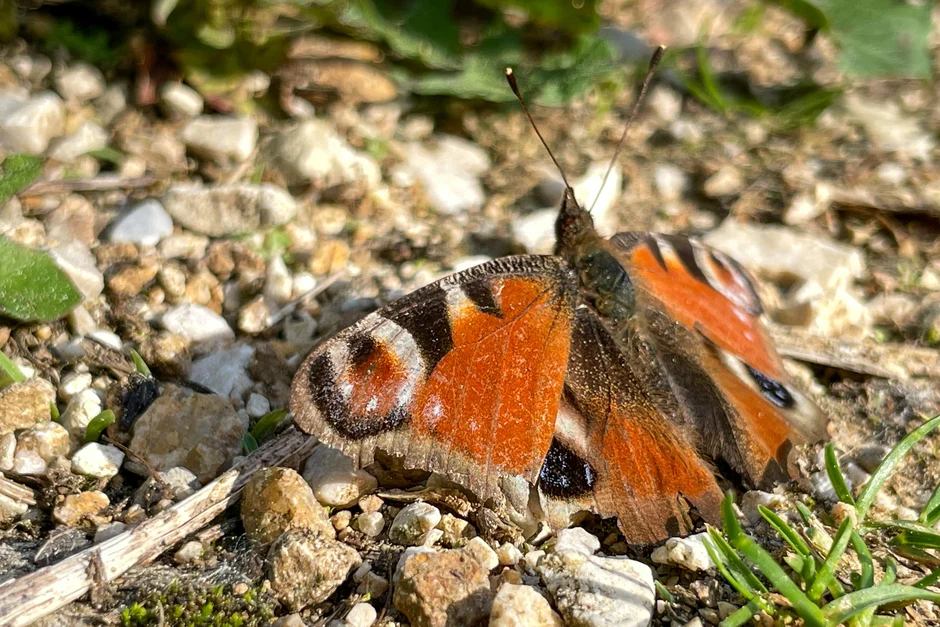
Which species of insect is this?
Aglais io
